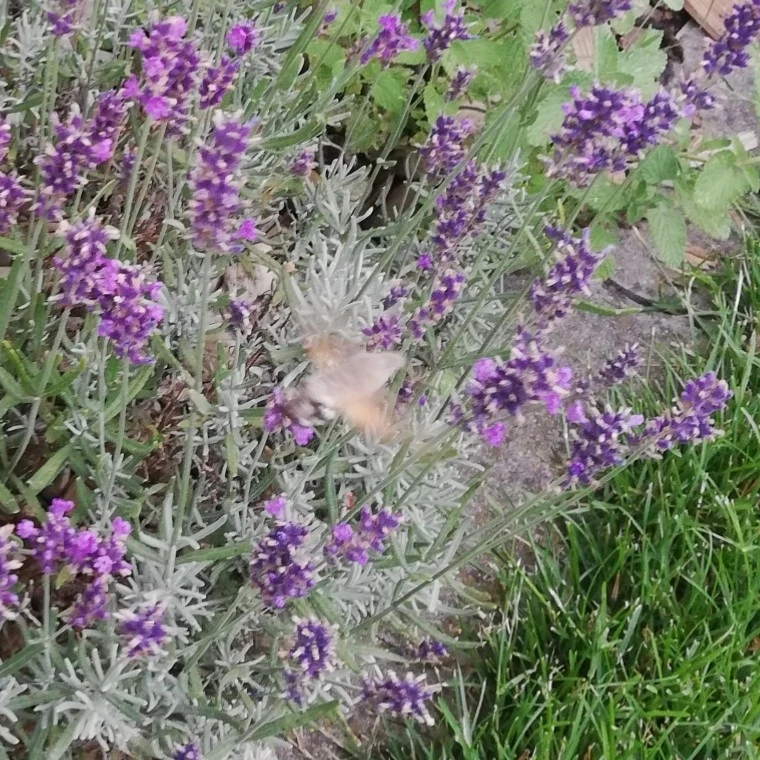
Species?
Macroglossum stellatarum
